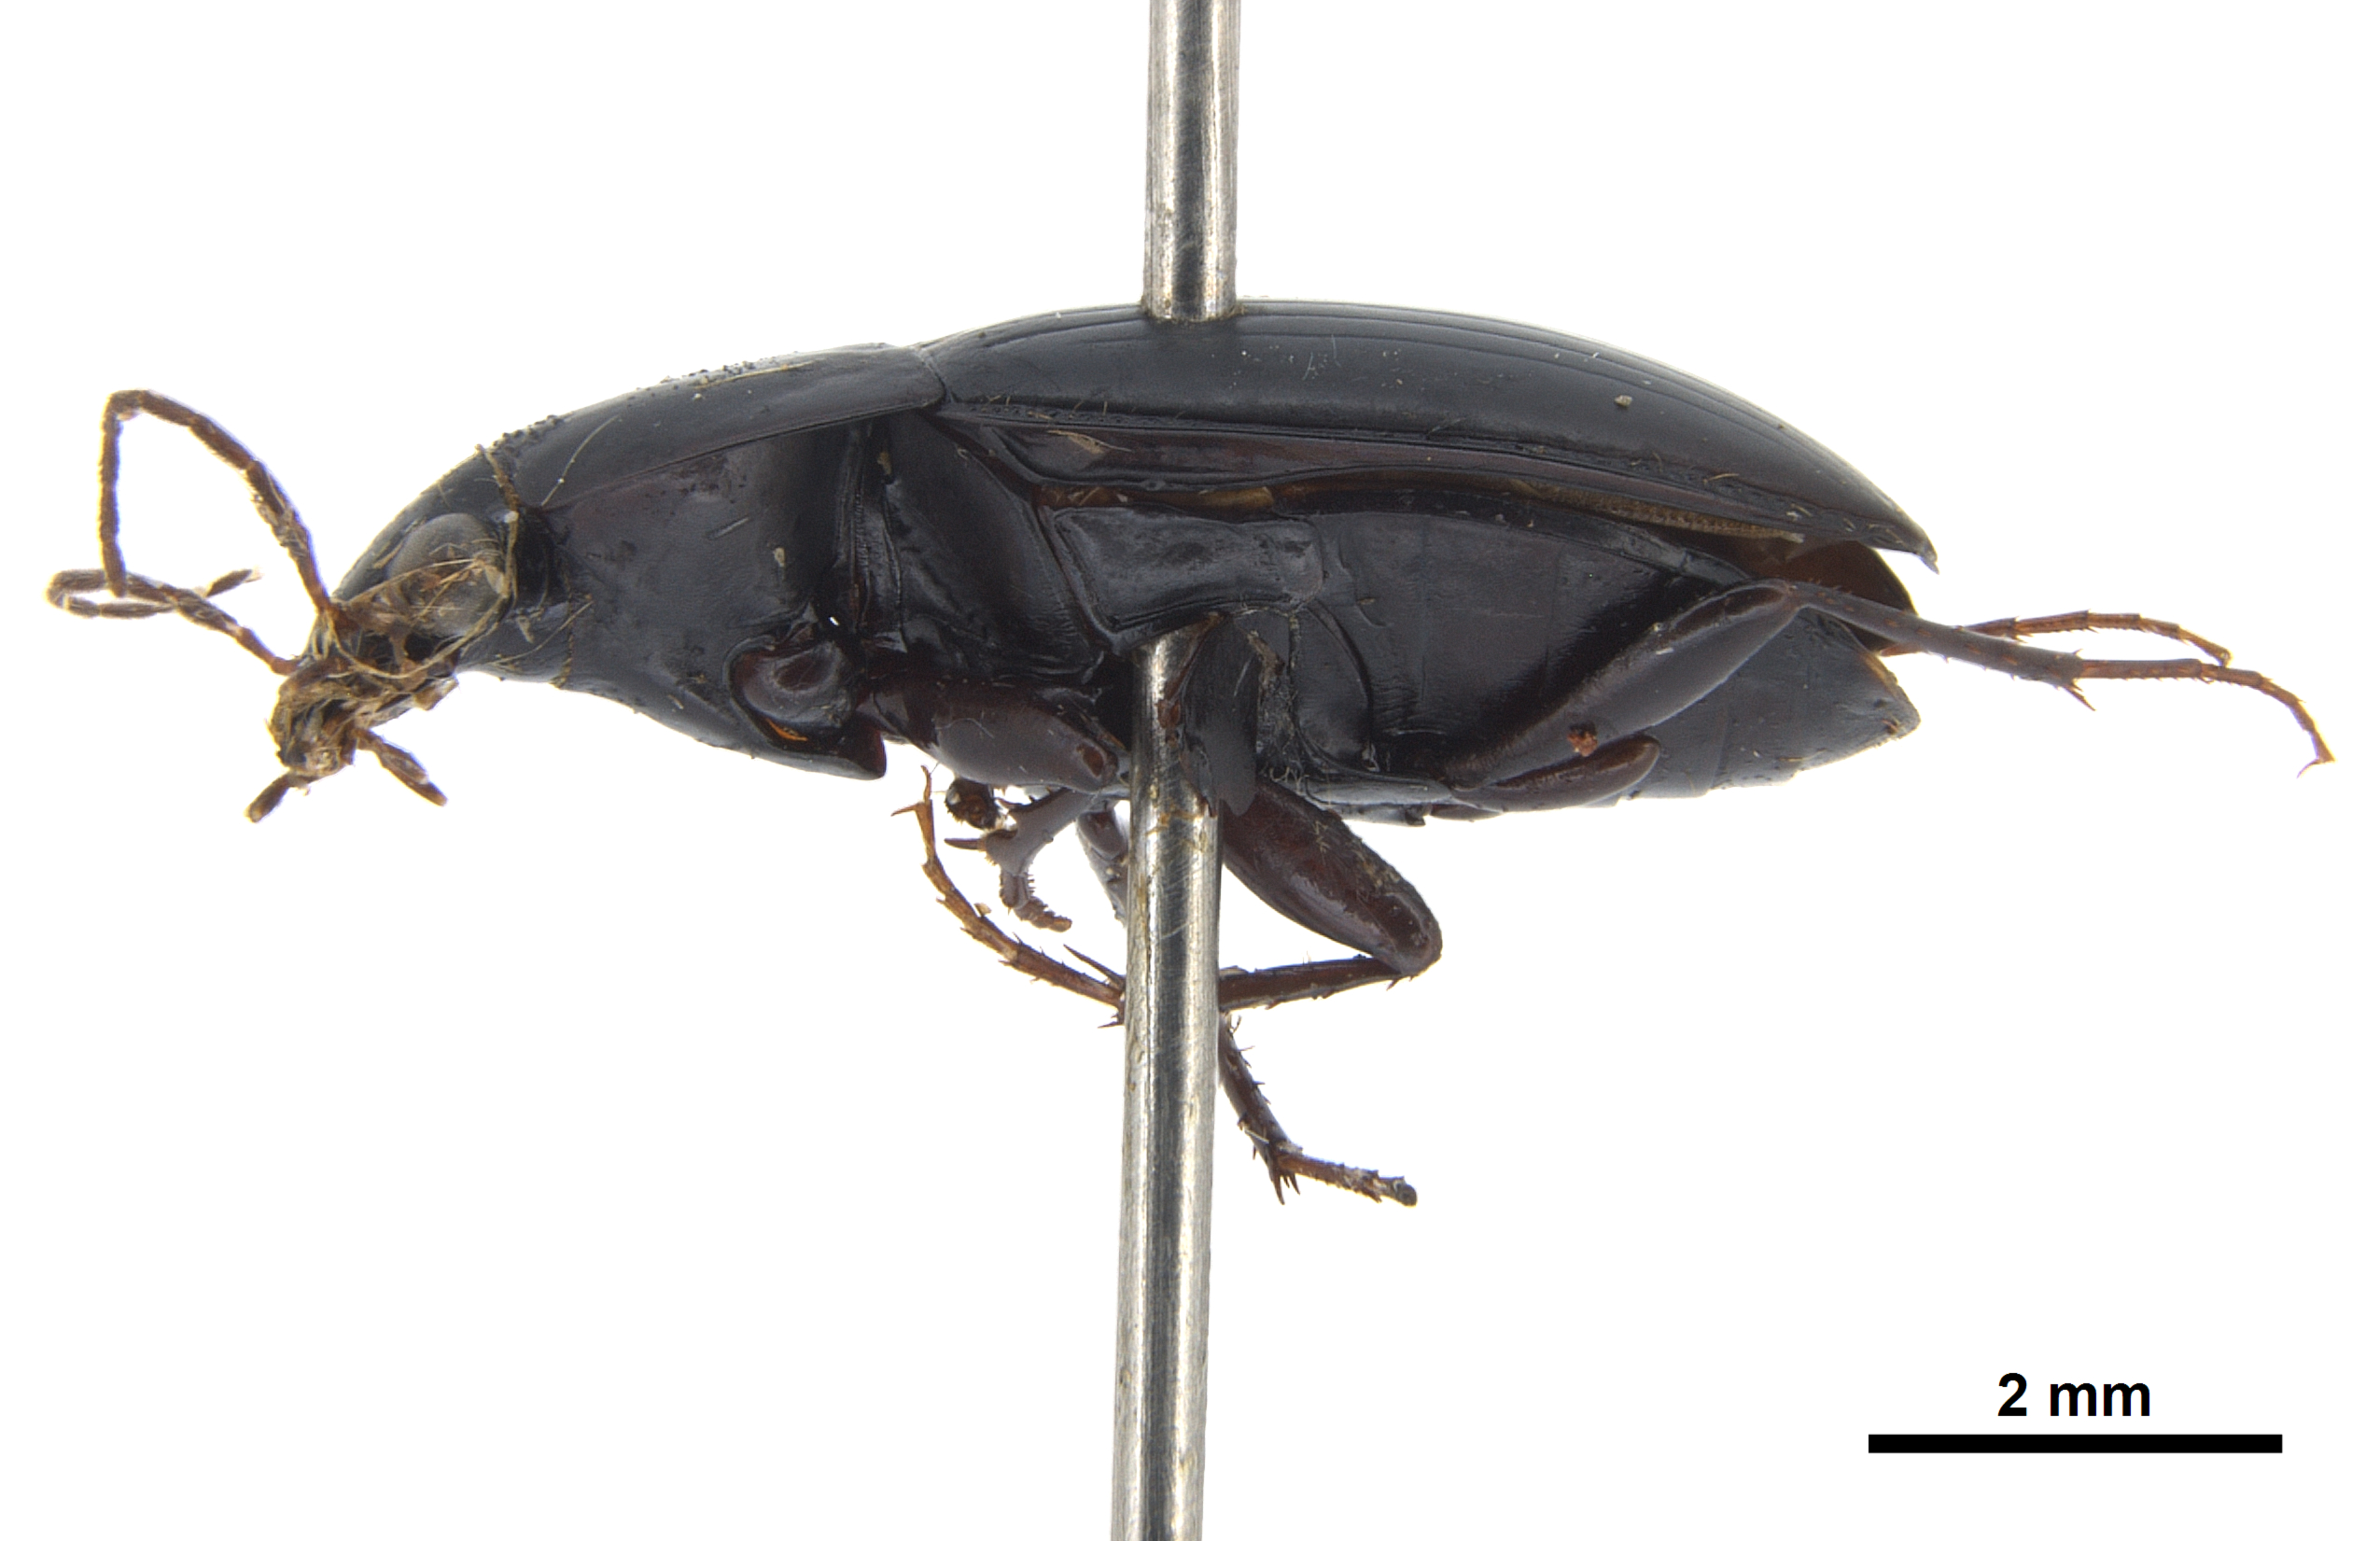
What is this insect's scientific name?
Nanodiodes westermanni
